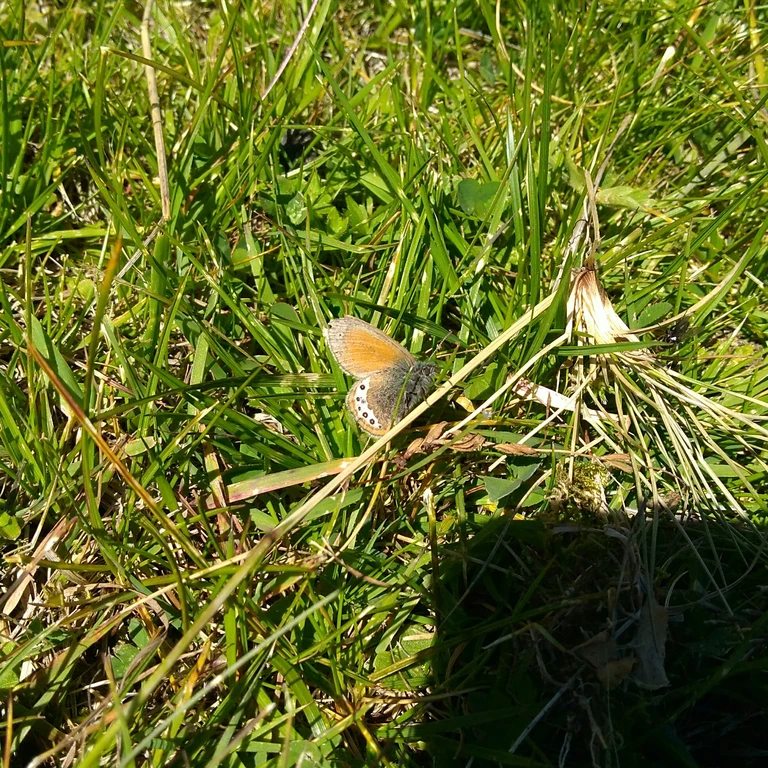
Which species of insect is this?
Coenonympha gardetta
